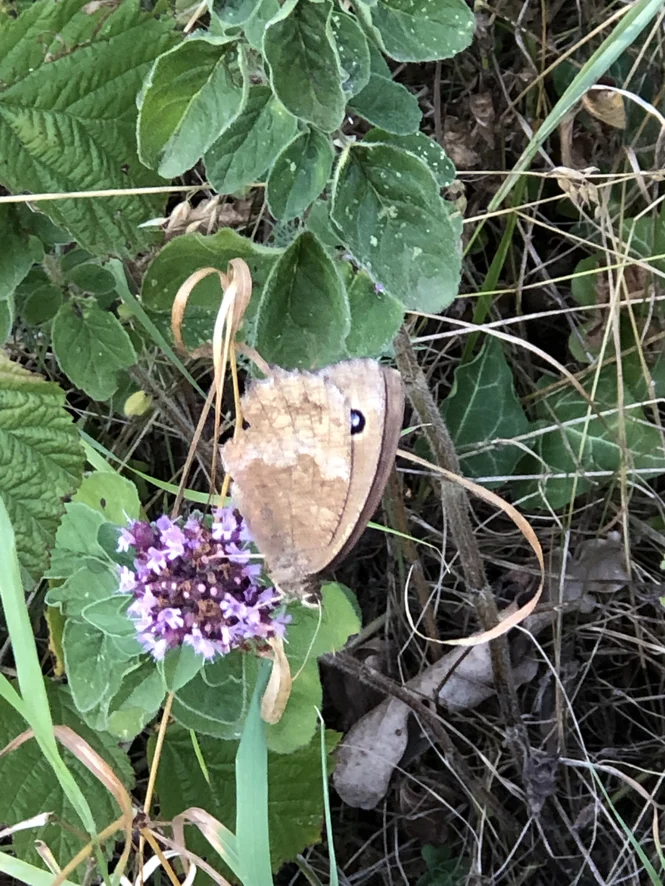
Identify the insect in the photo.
Minois dryas
